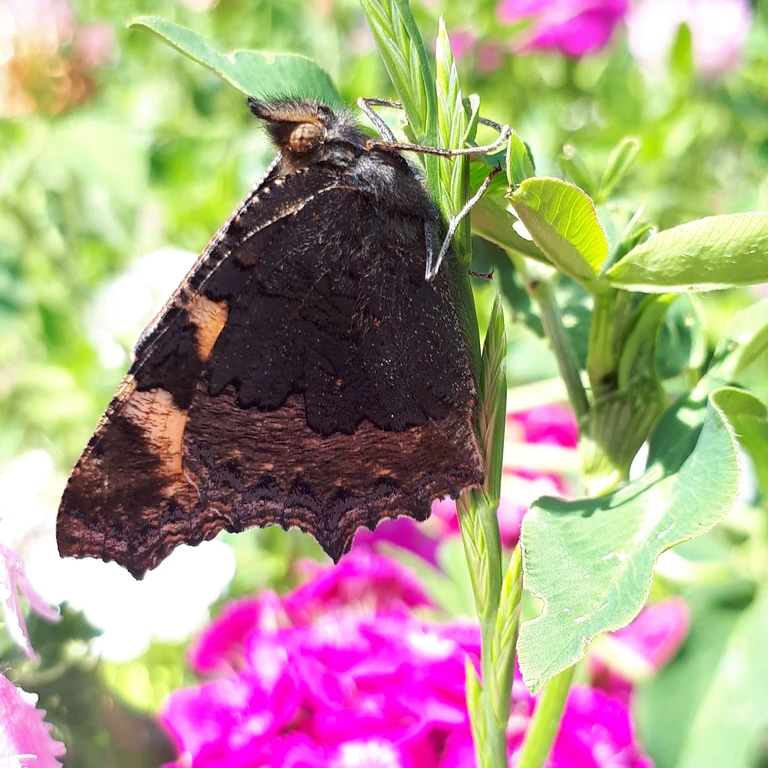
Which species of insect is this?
Aglais urticae
